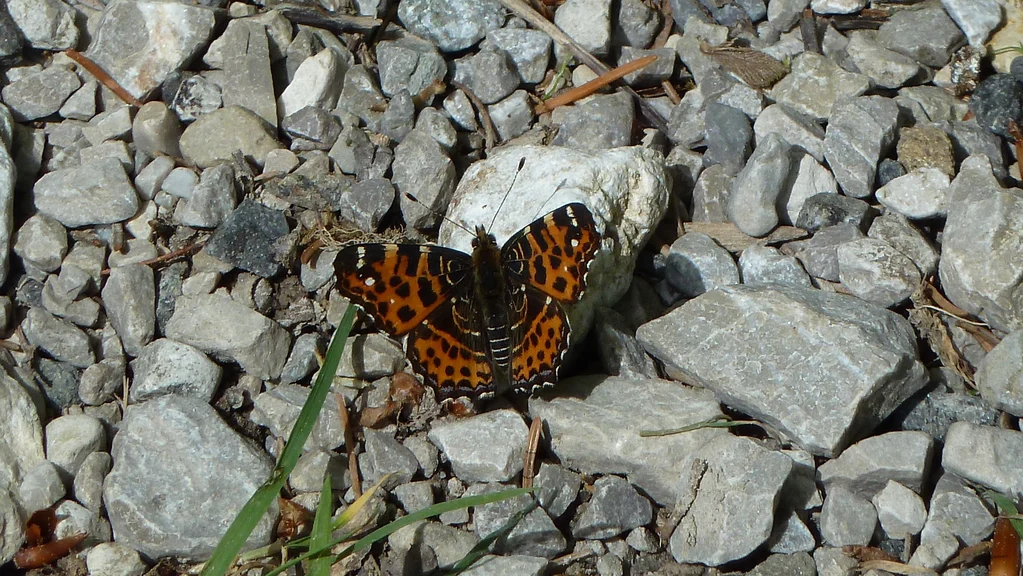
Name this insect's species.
Araschnia levana
